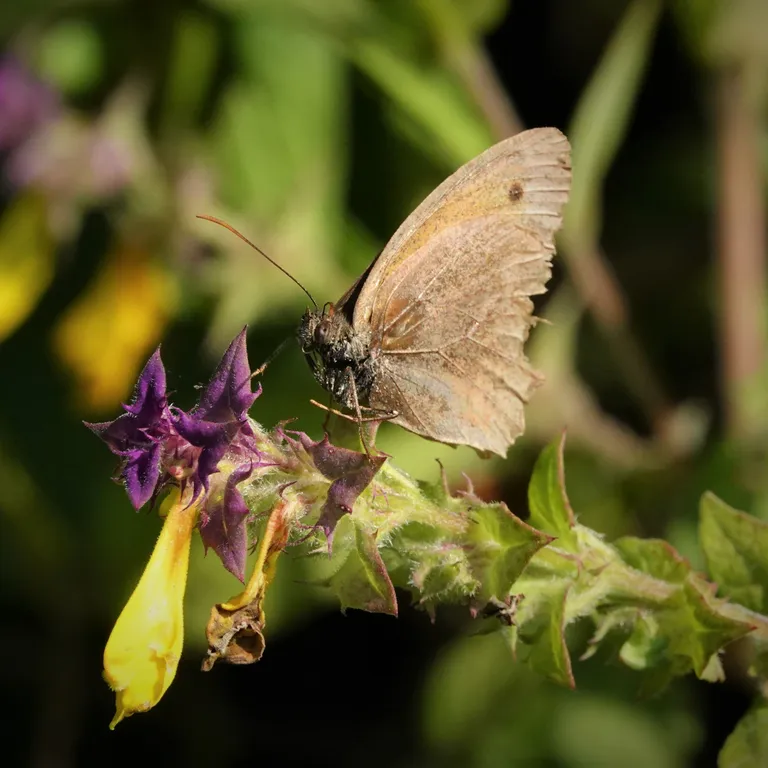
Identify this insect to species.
Maniola jurtina
